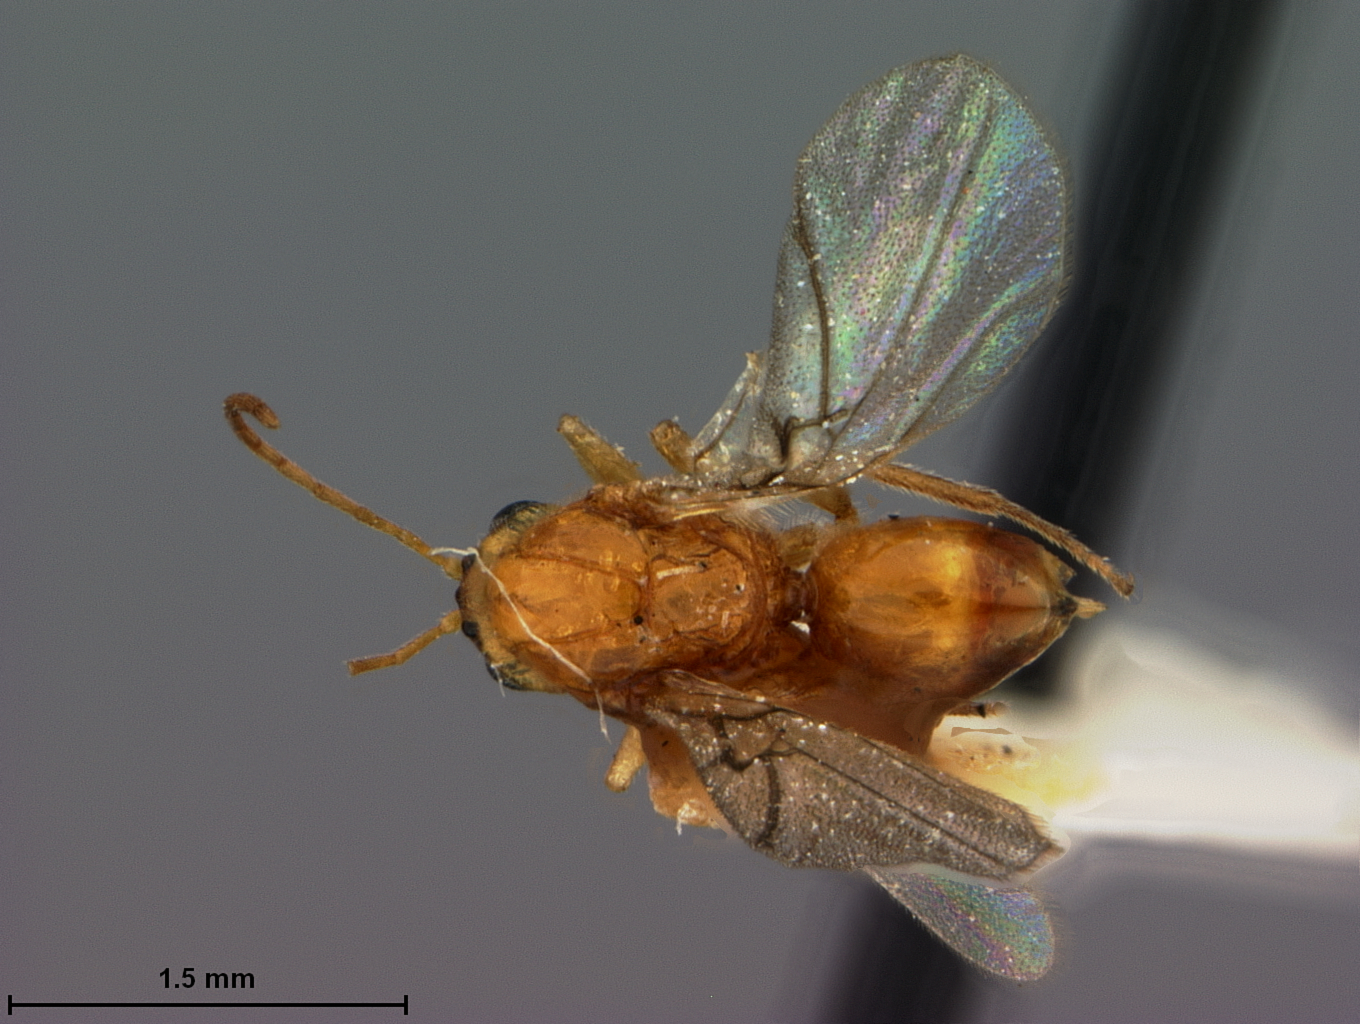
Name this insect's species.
Diplolepis sessilis
